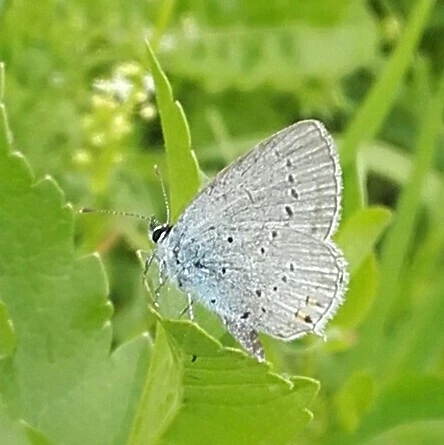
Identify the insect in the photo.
Cupido argiades (also Elkalyce argiades)
